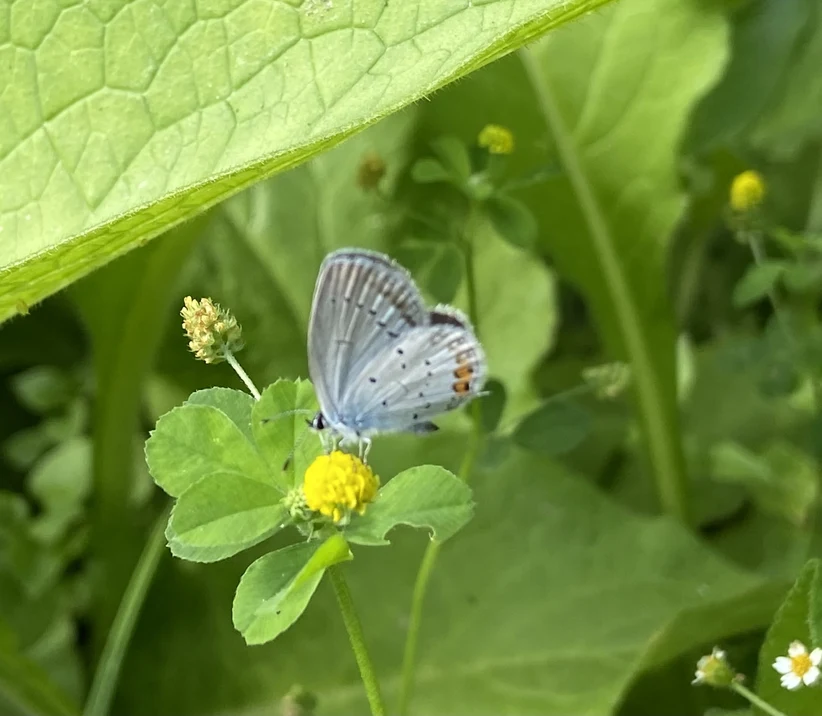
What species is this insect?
Cupido argiades (also Elkalyce argiades)
